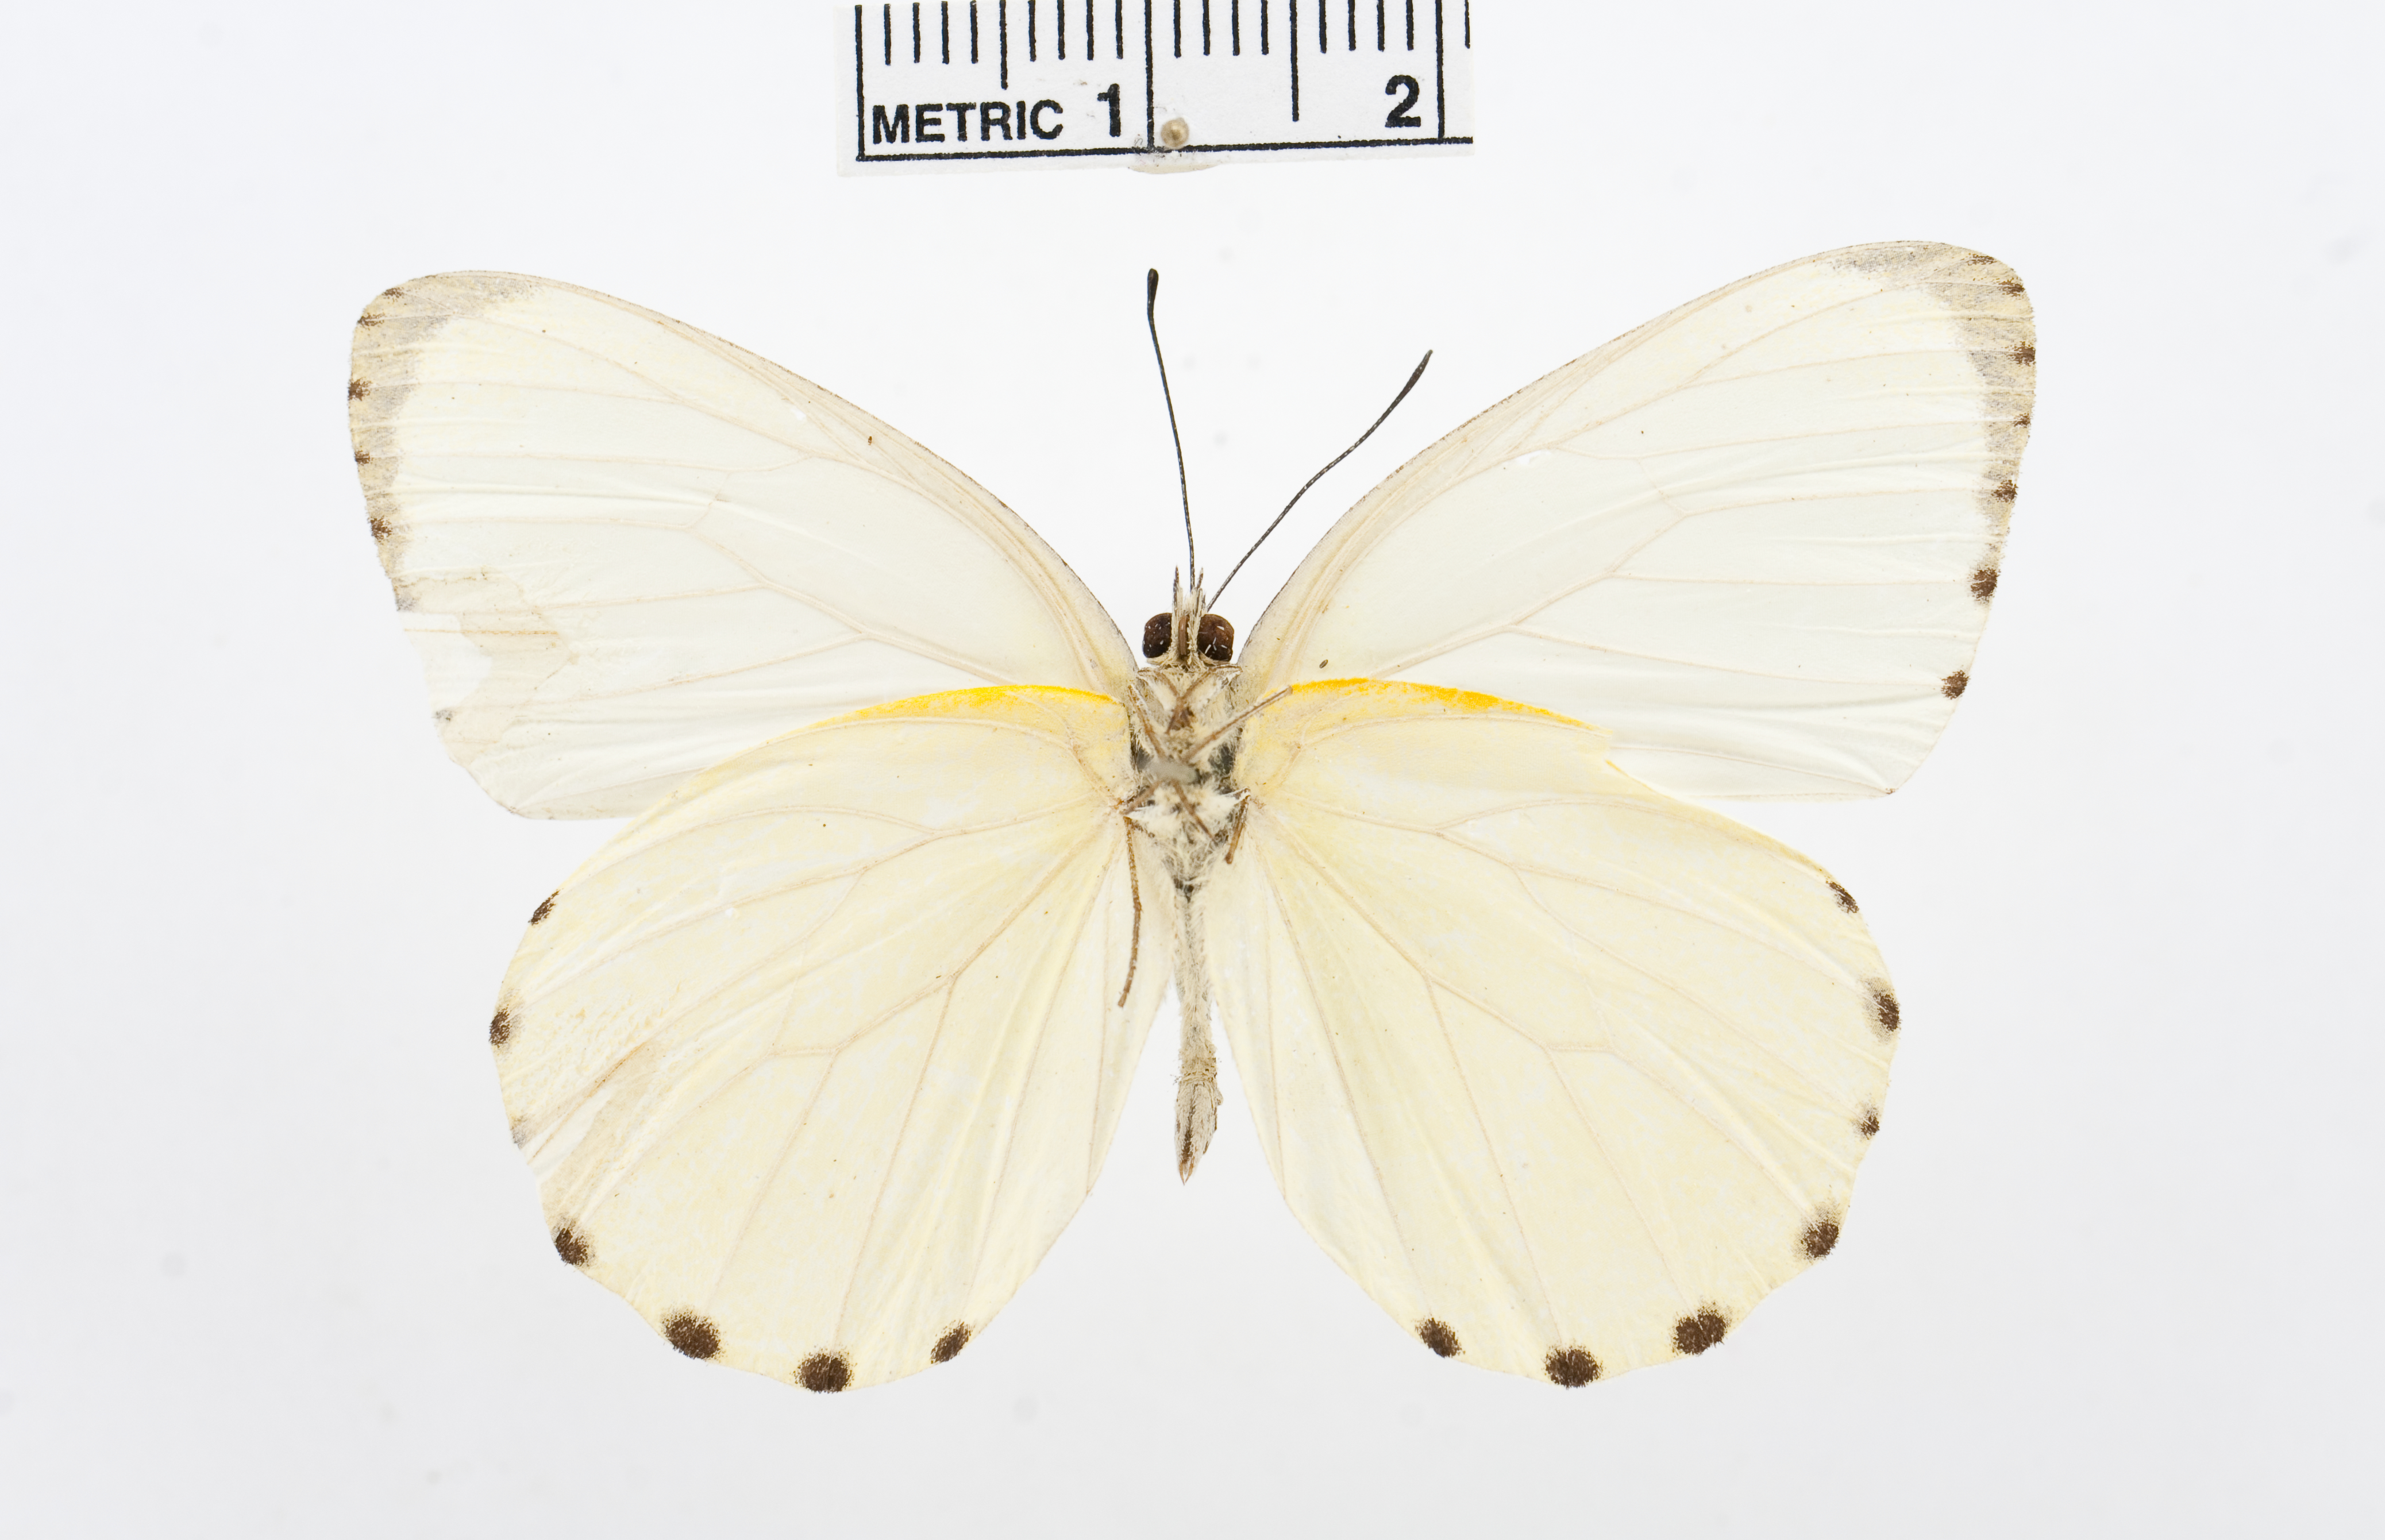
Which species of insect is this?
Dixeia capricornis
